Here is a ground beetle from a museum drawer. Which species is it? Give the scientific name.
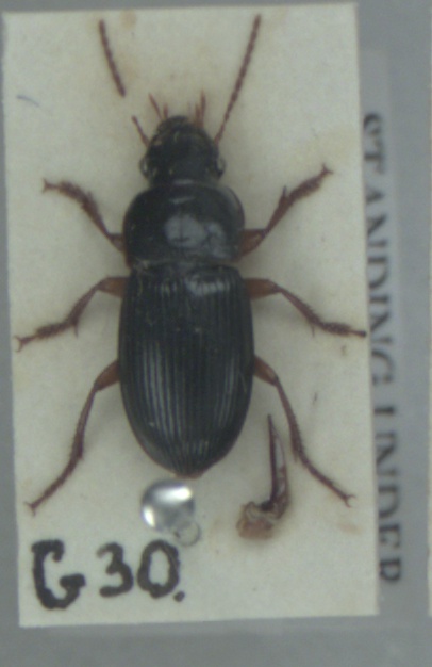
Harpalus latus
